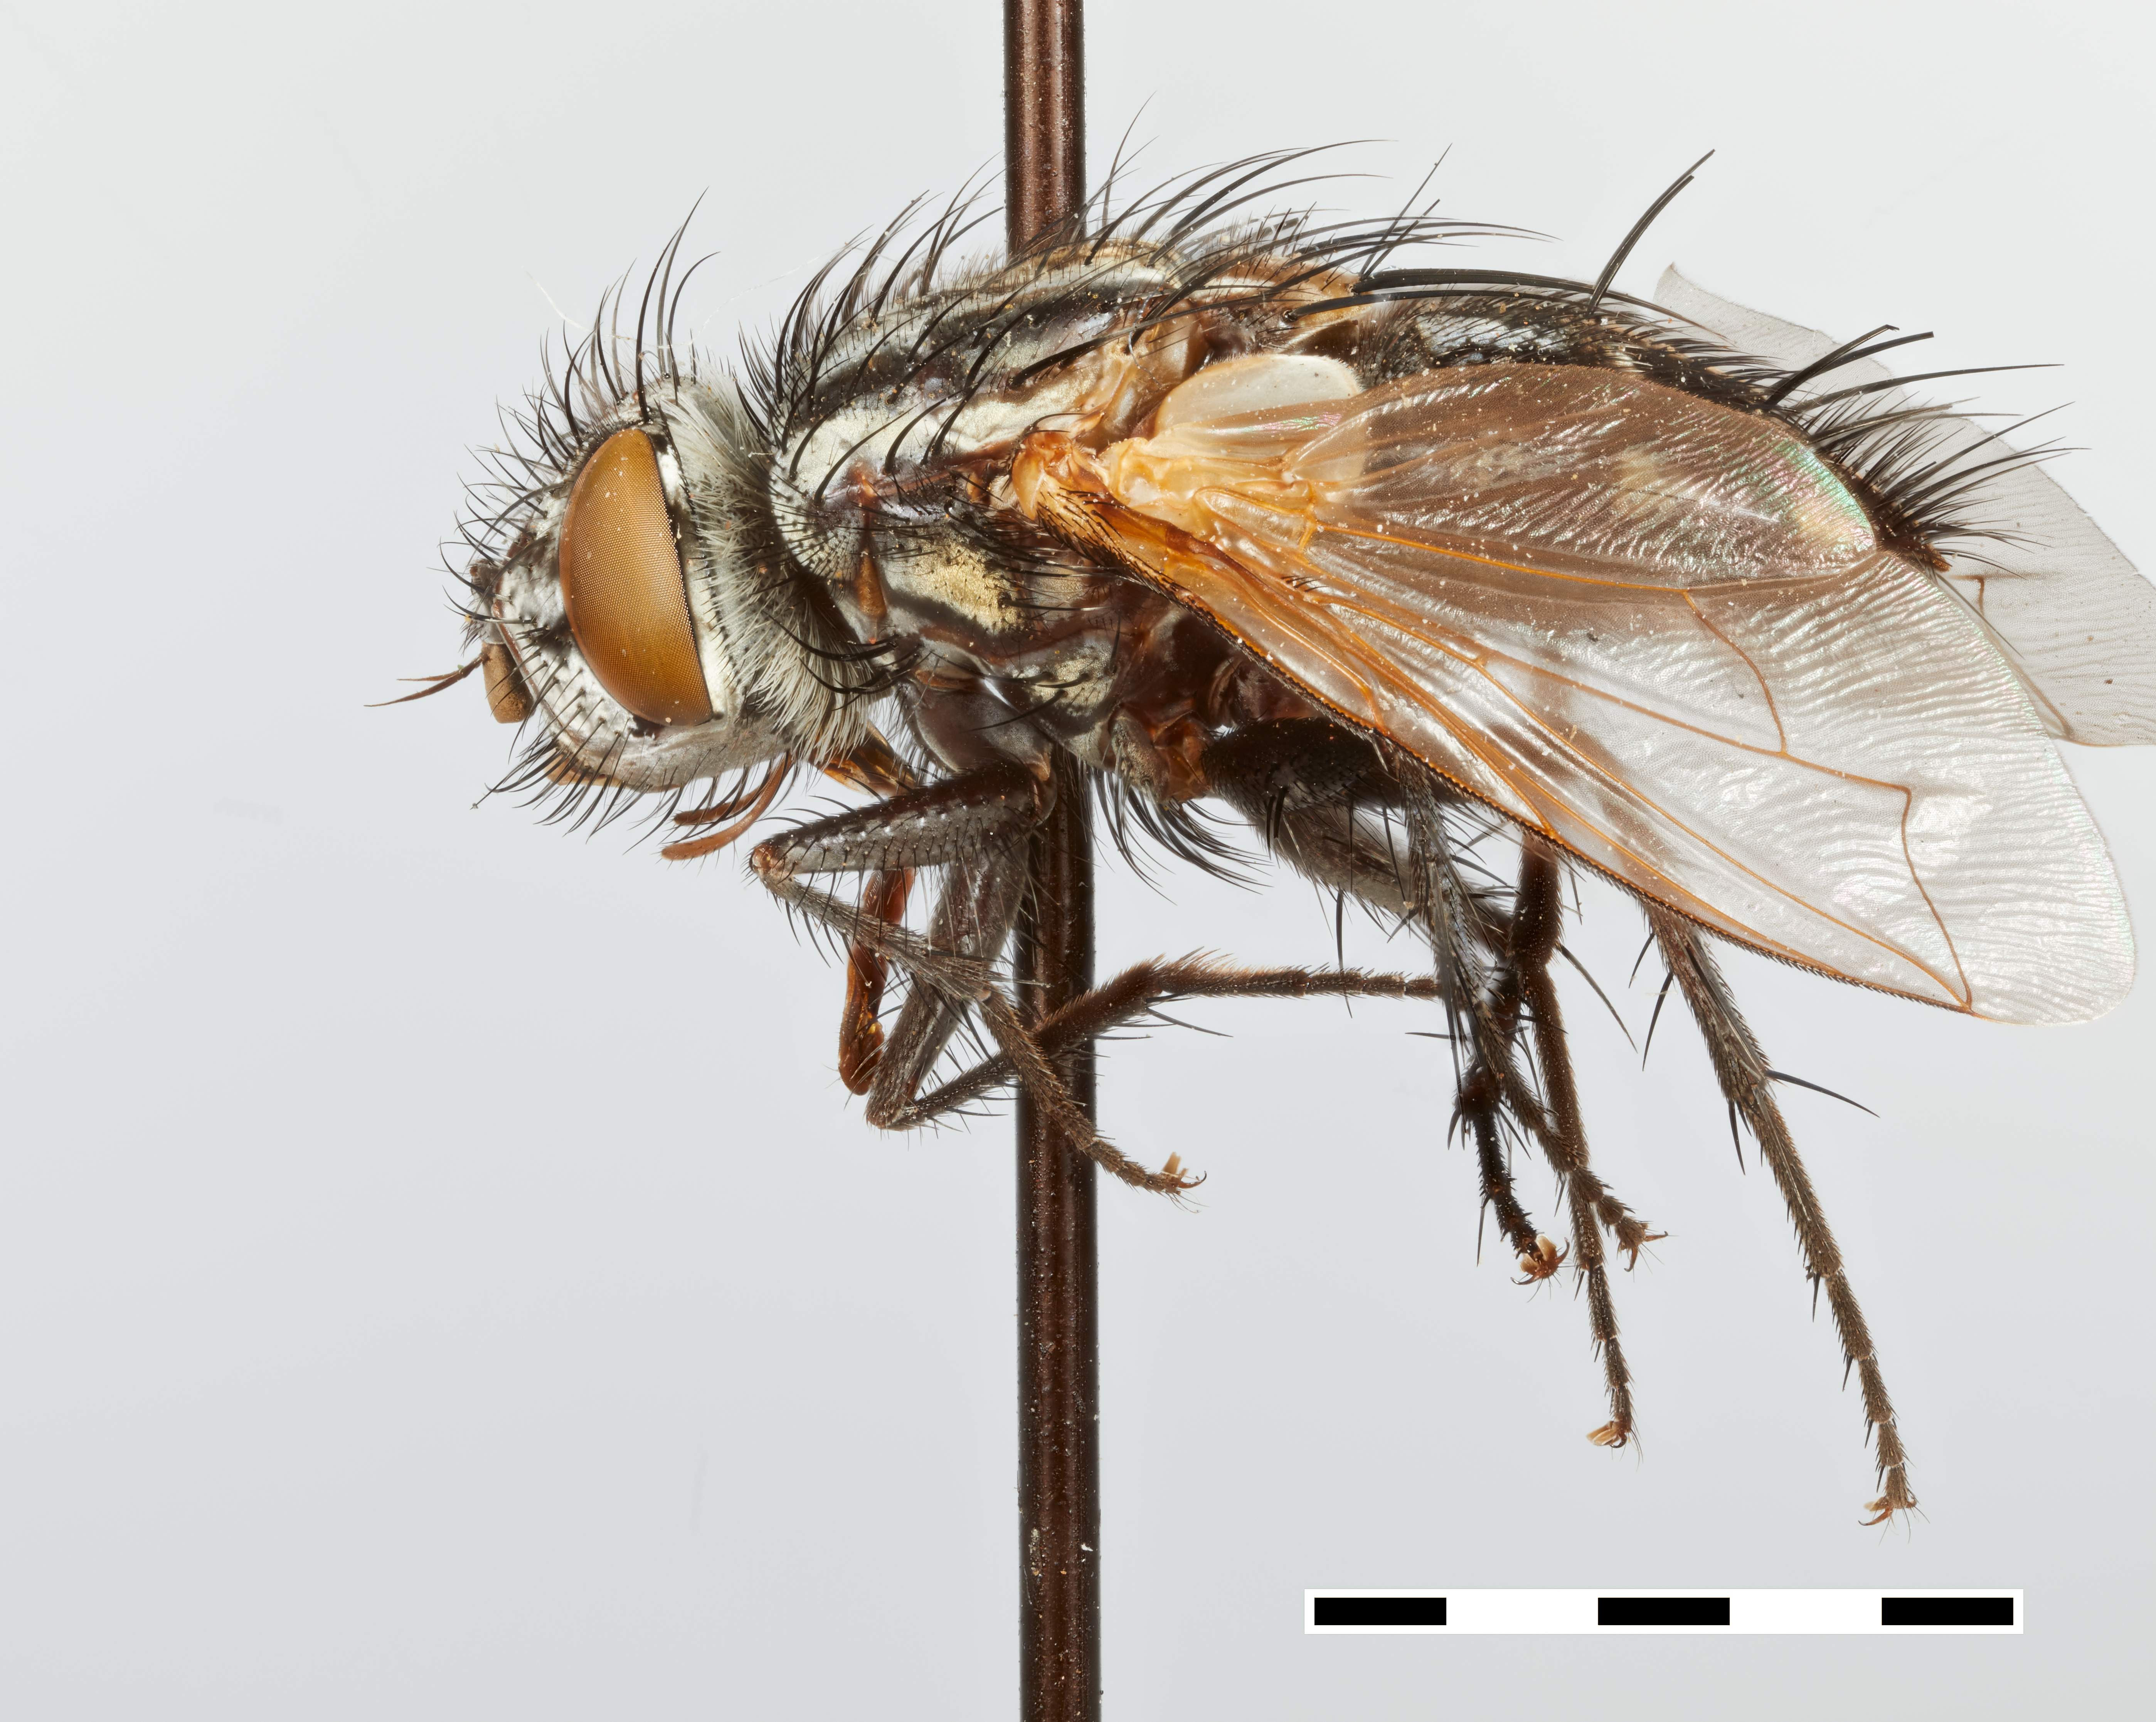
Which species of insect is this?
Chaetocnephalia alpina
